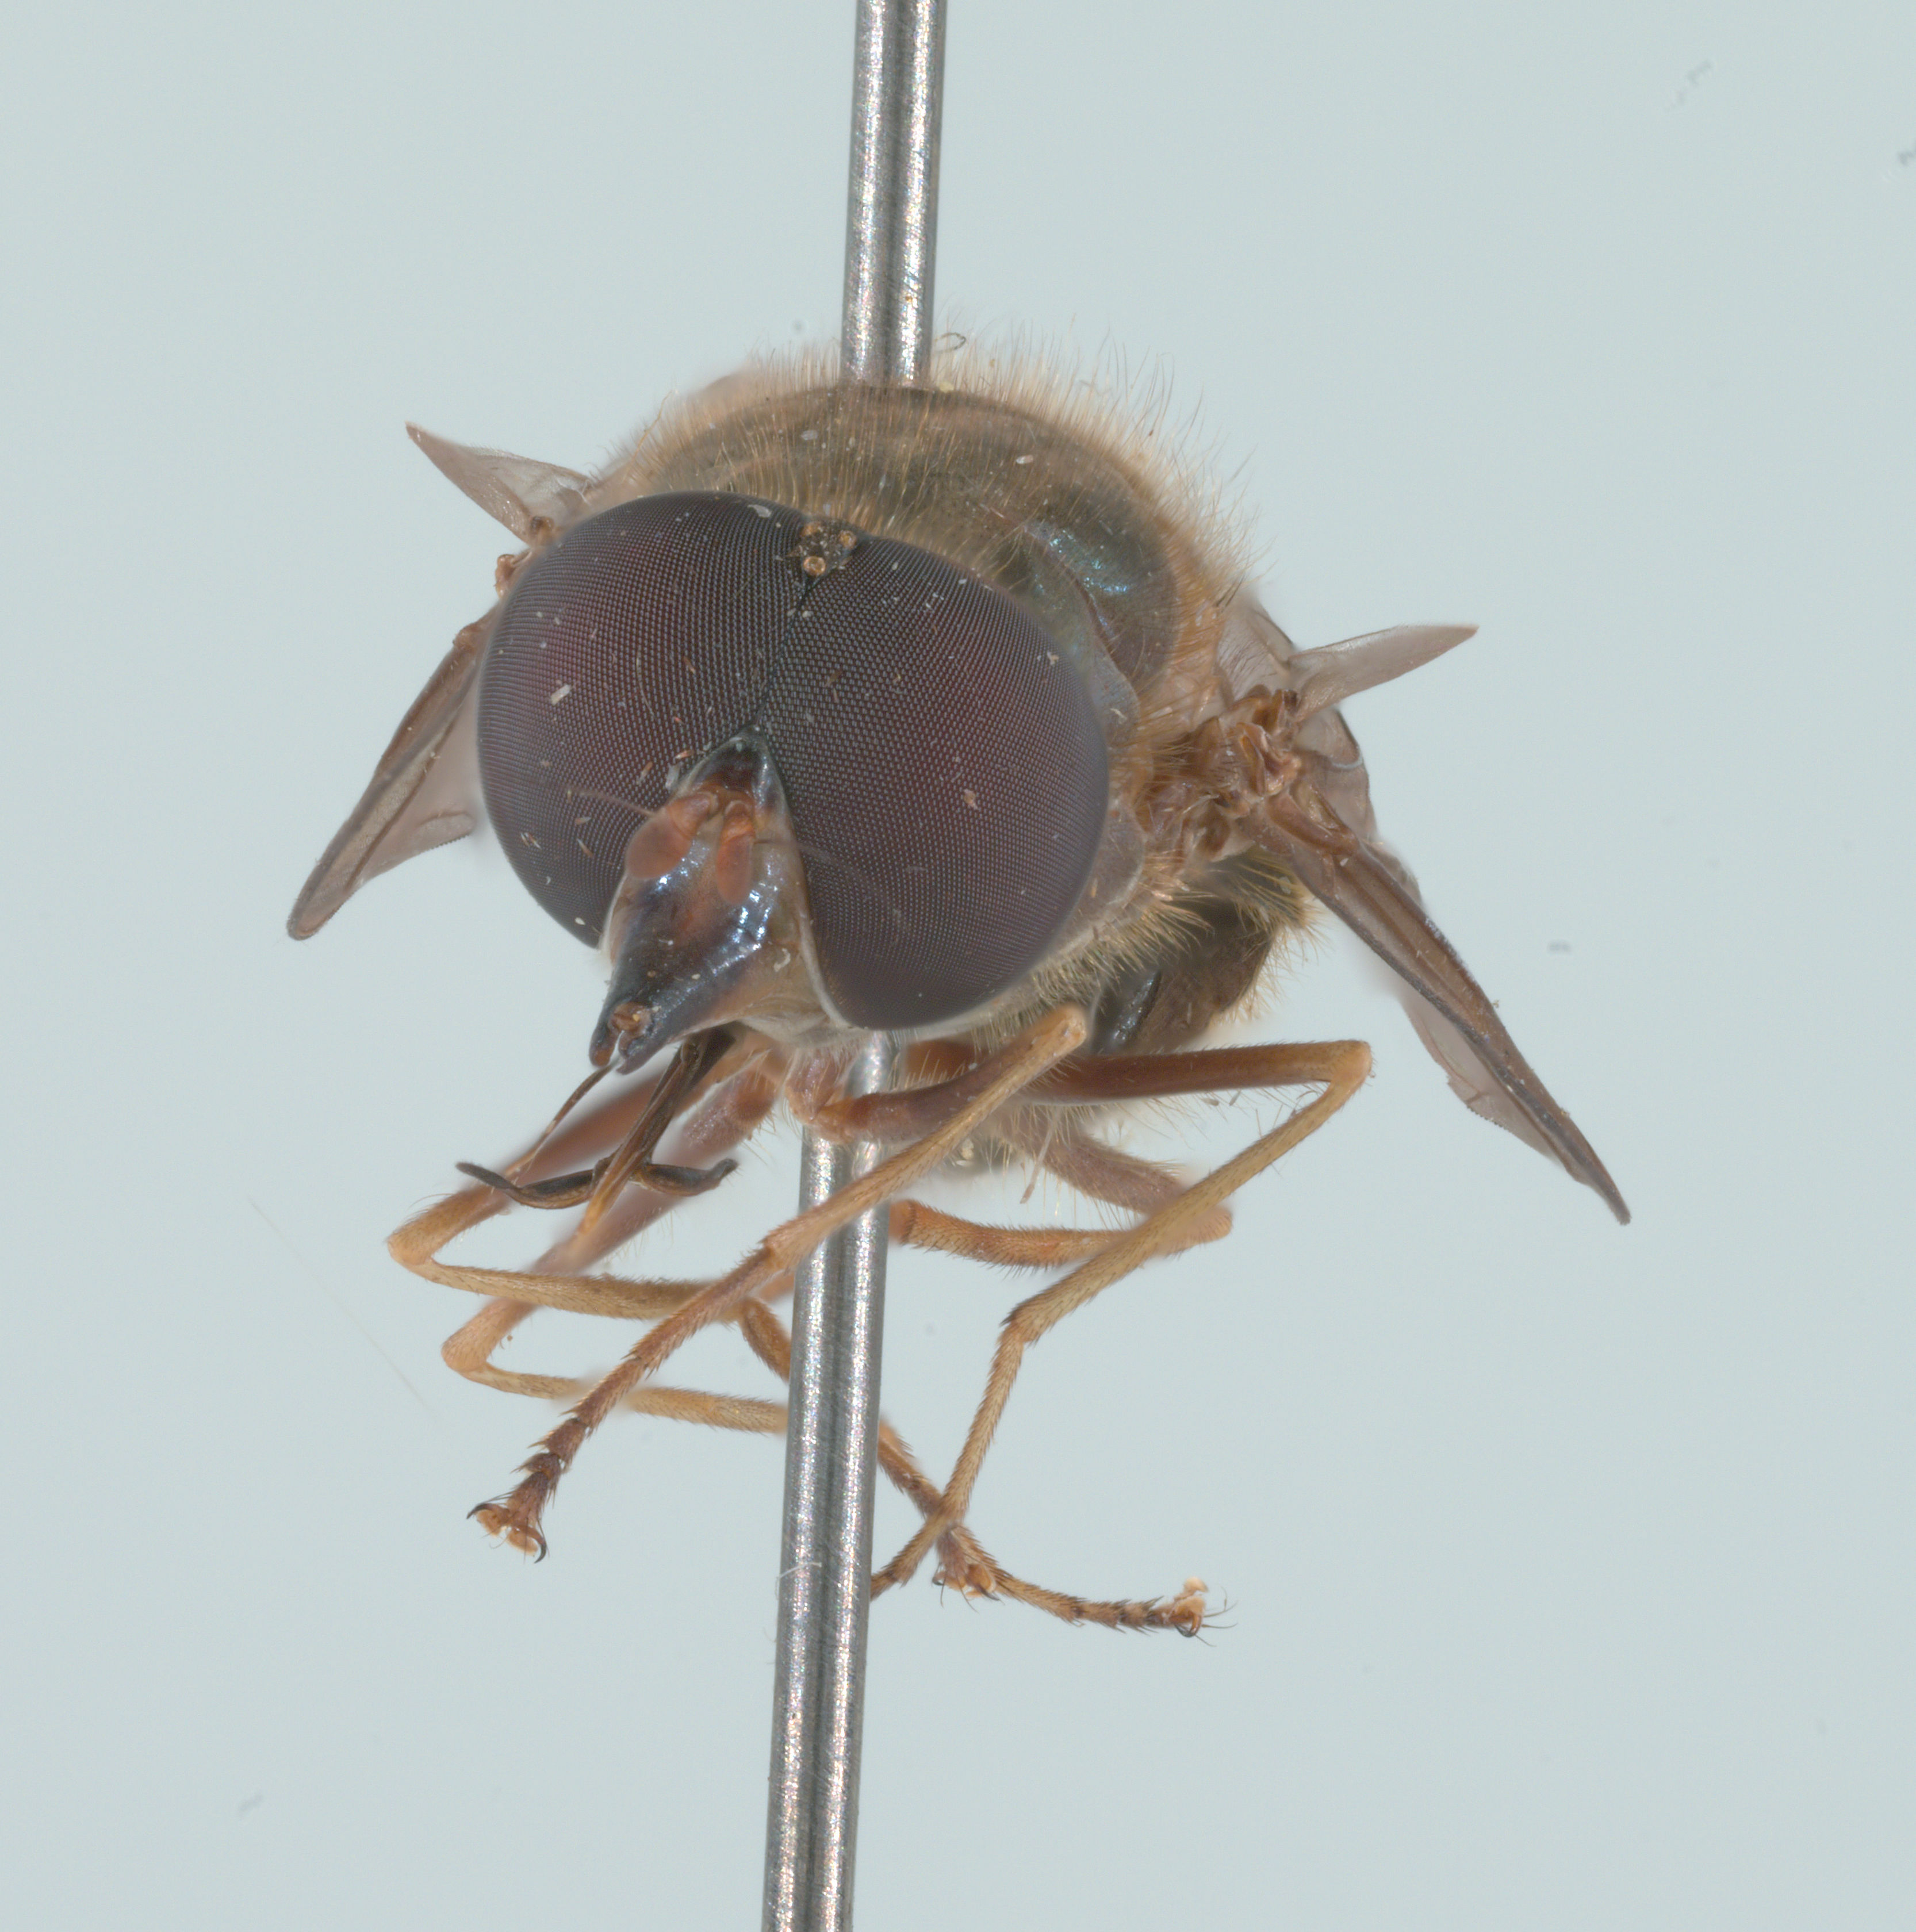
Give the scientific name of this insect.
Rhingia fuscipes
